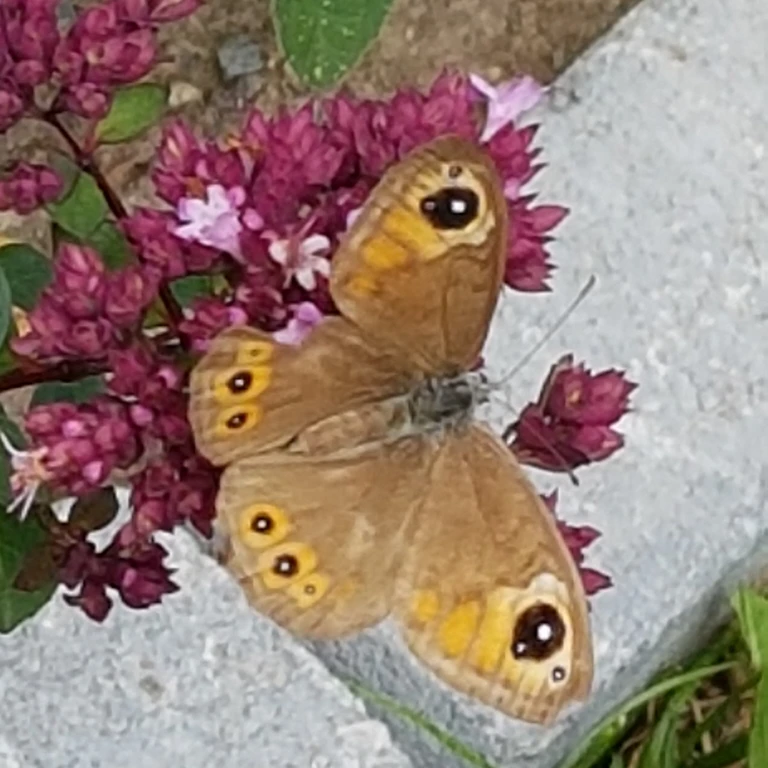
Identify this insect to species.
Lasiommata maera (also Pararge maera)
